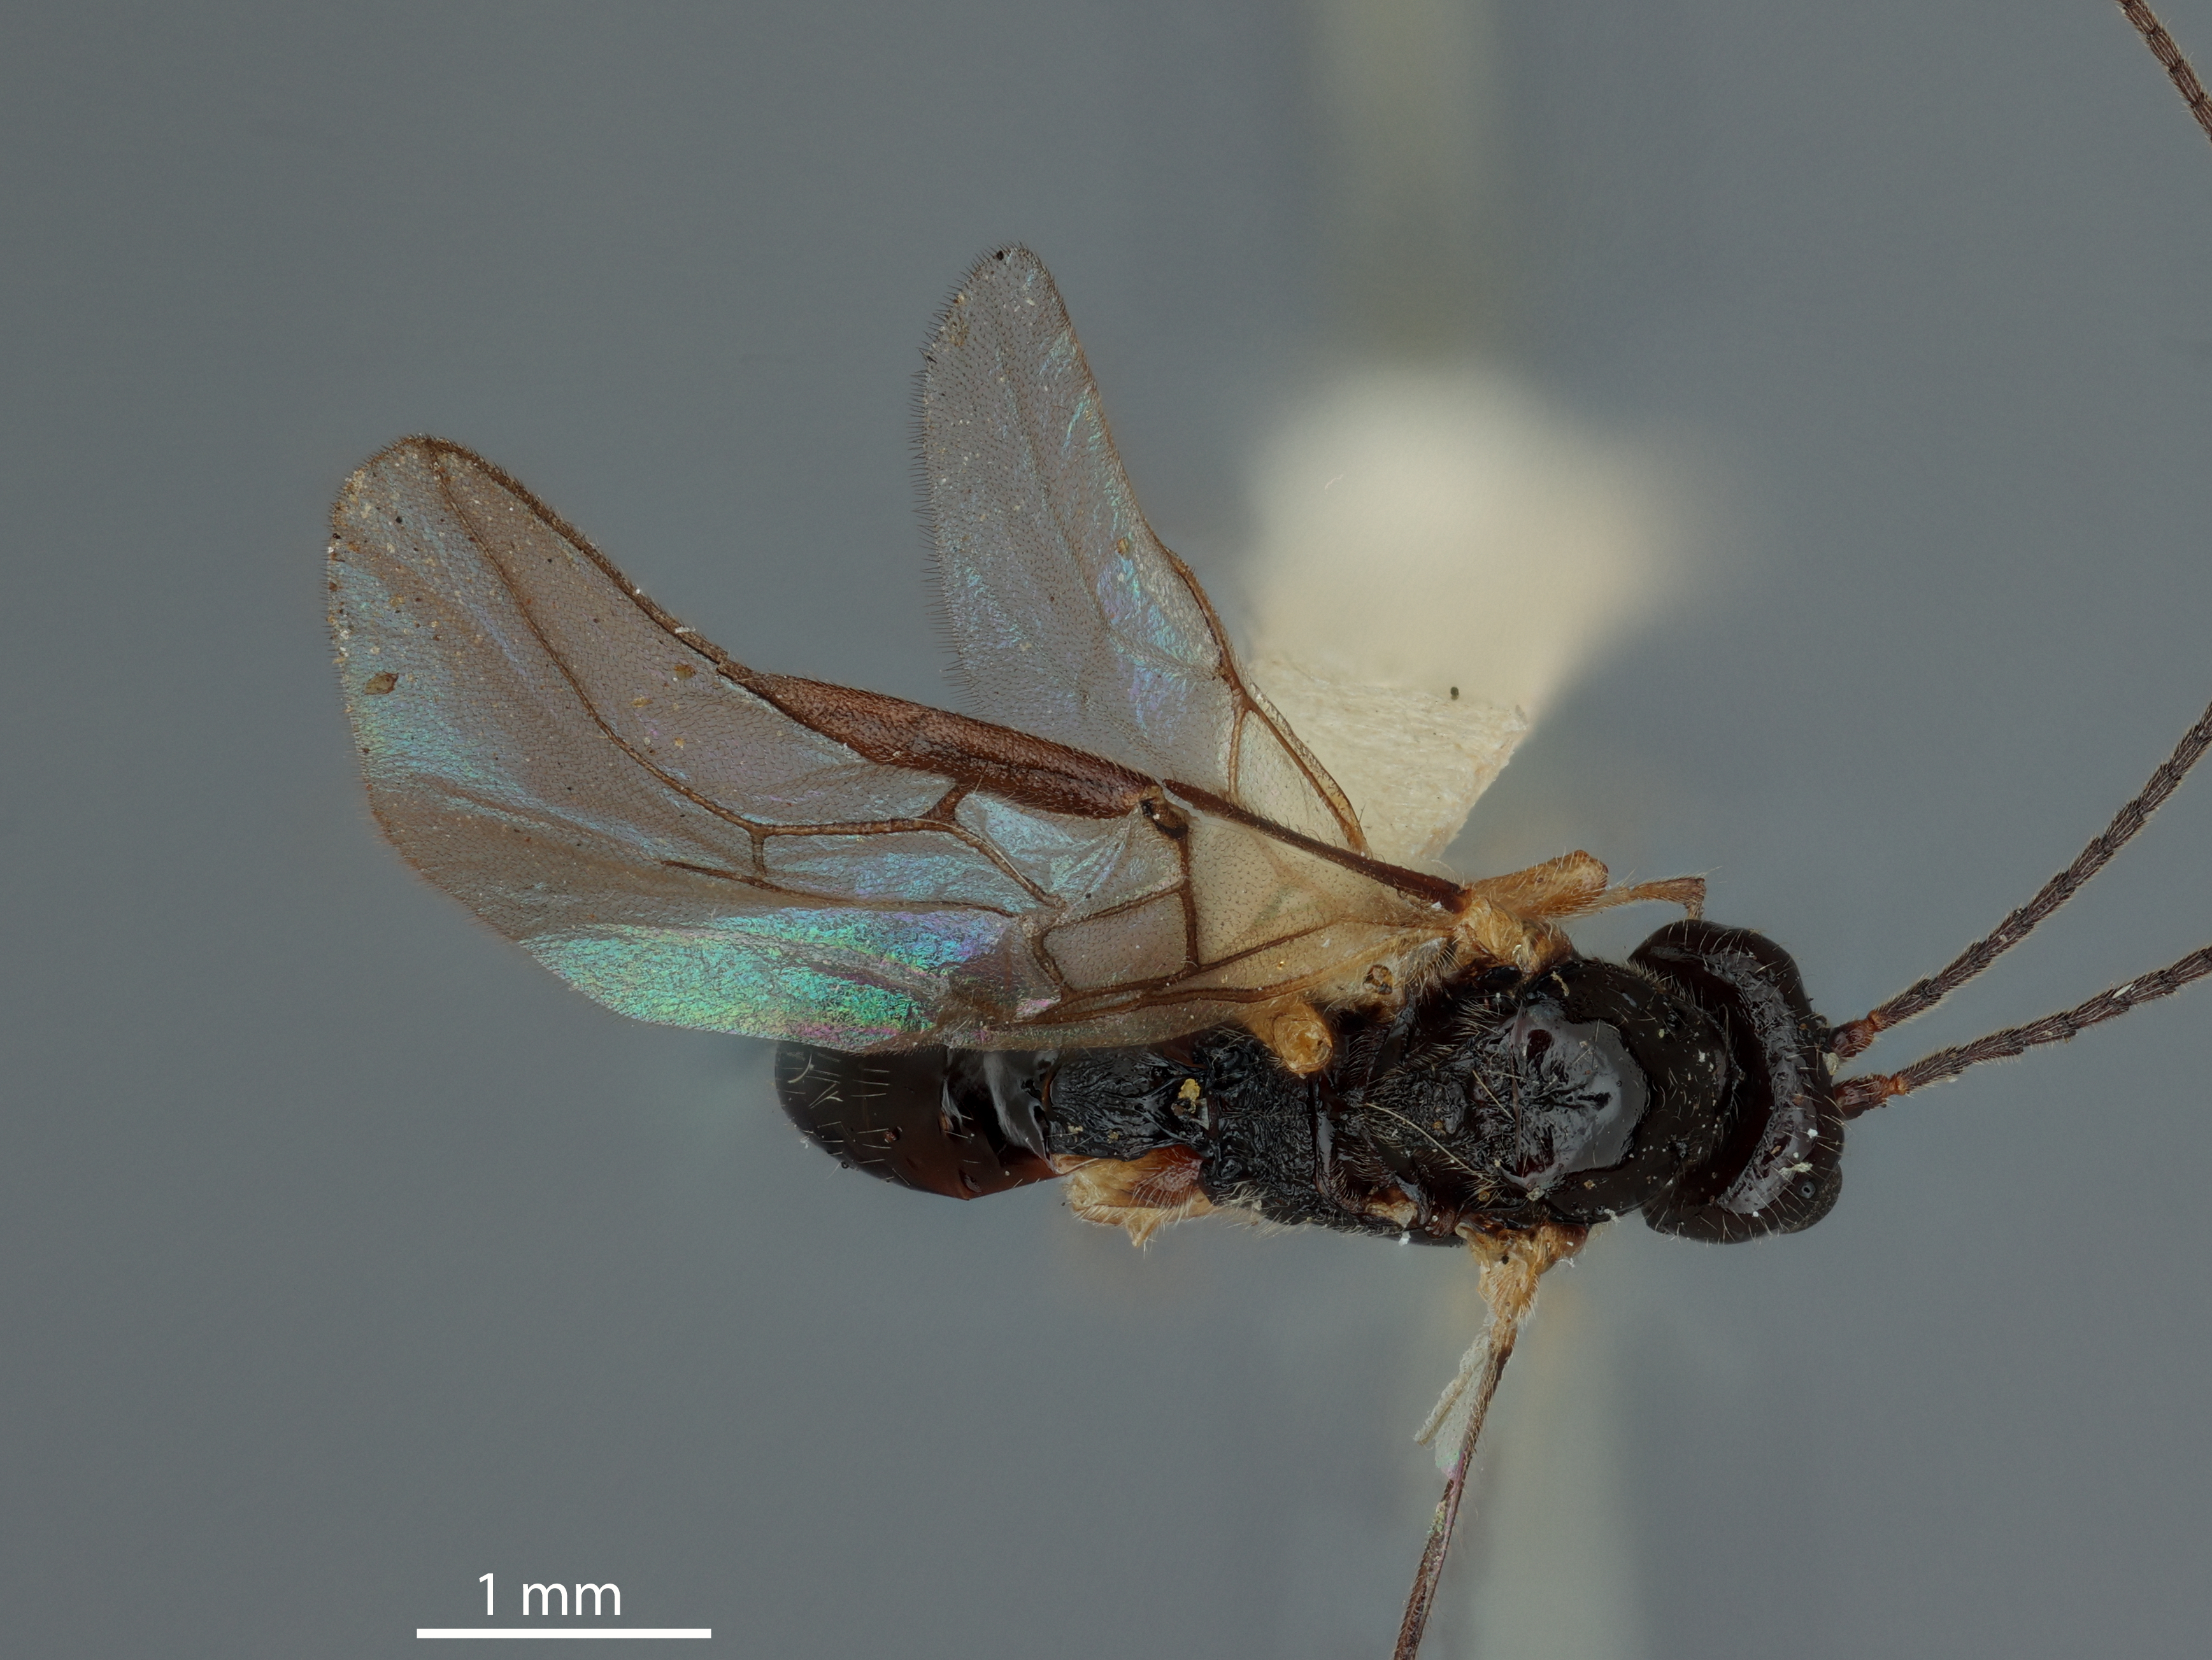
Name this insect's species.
Opius distractus
